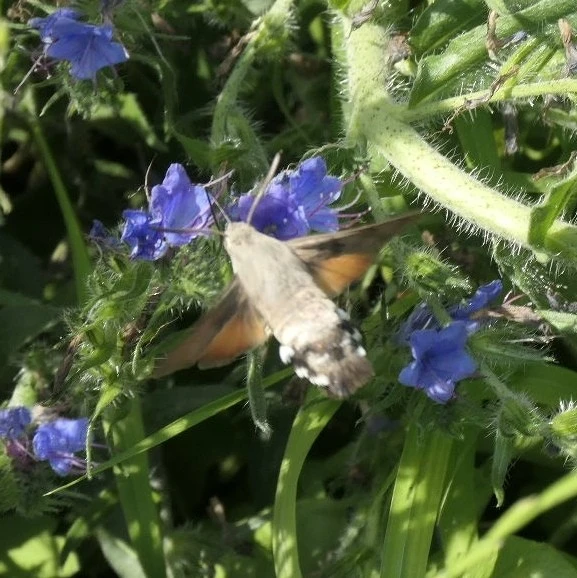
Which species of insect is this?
Macroglossum stellatarum
